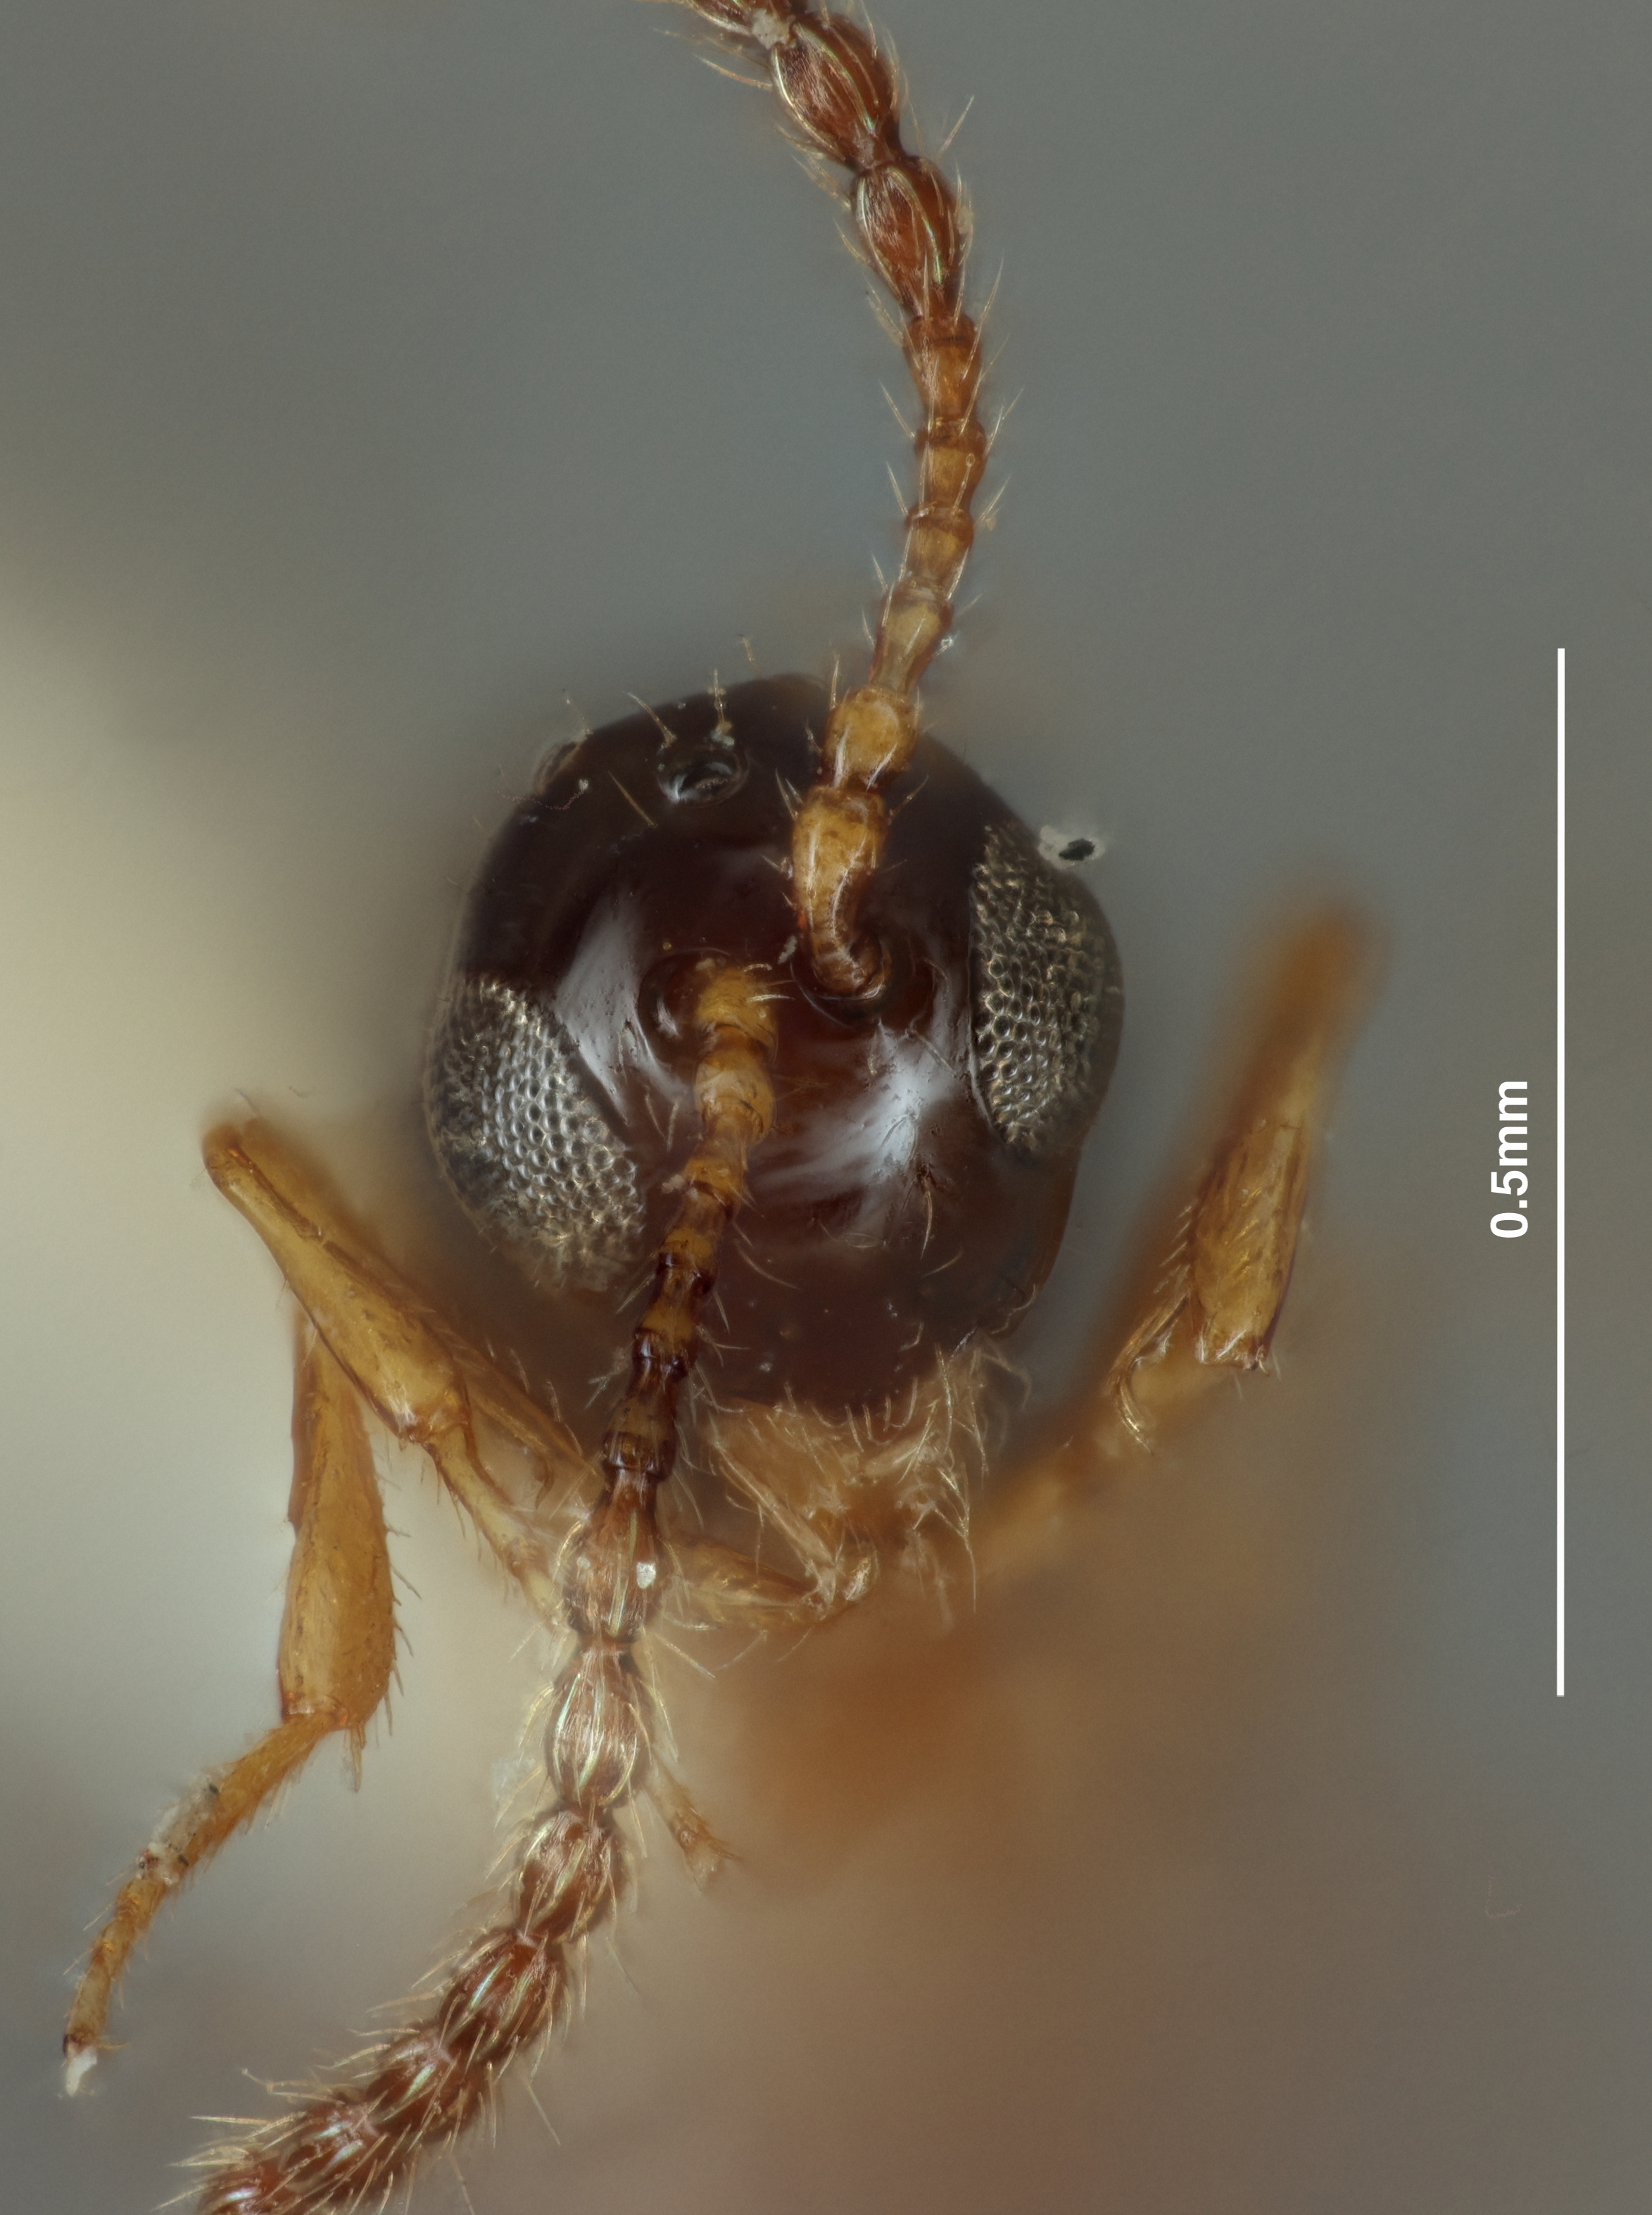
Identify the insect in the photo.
Odonteucoila floccosa
